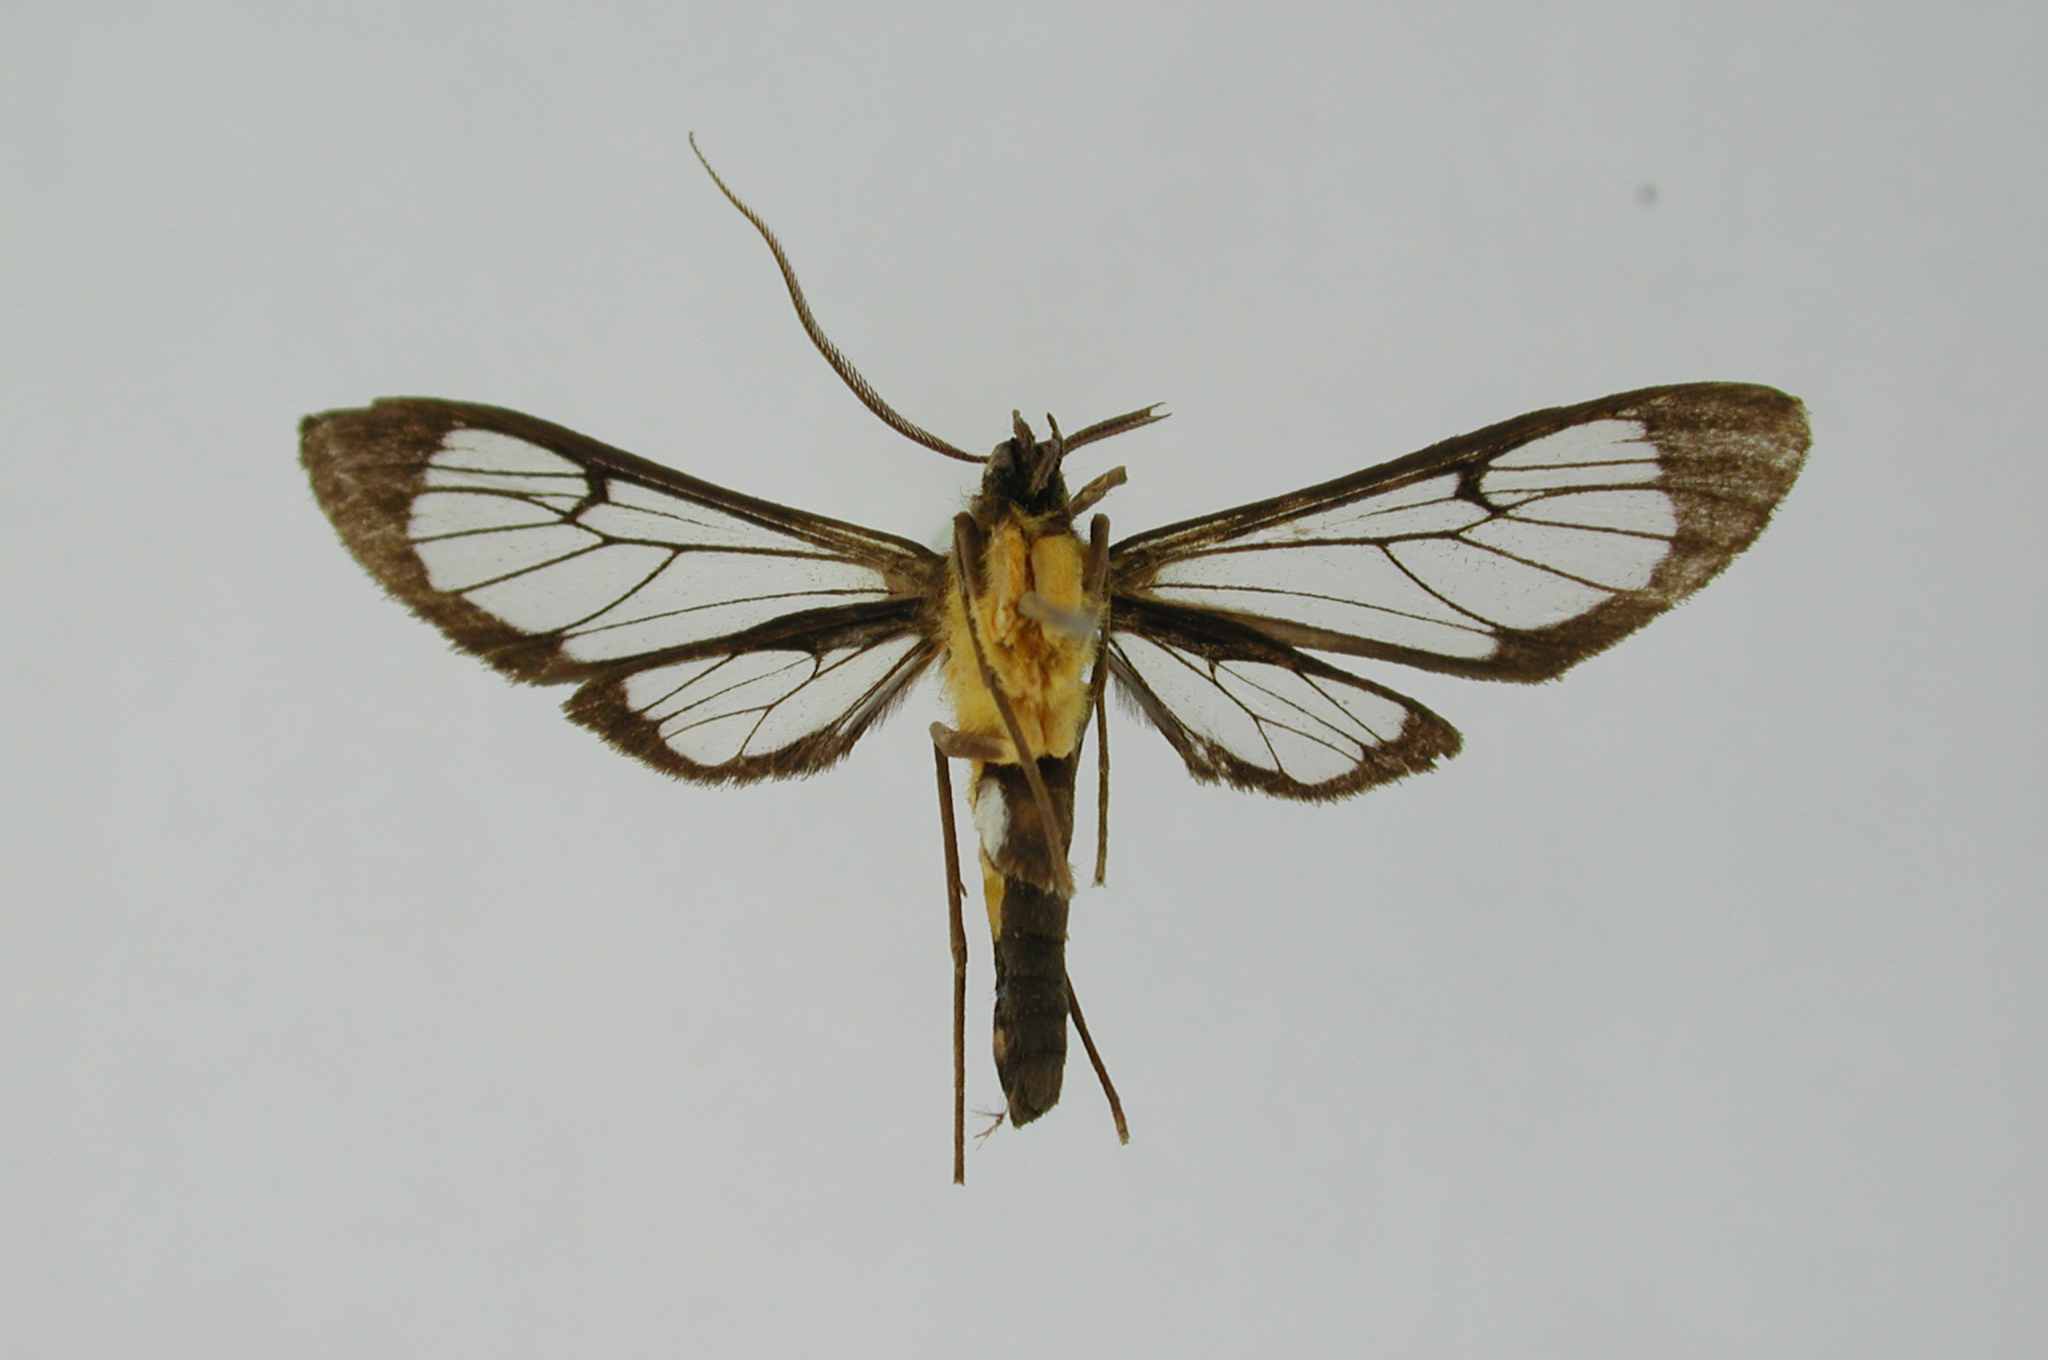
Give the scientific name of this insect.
Sarosa annotata
